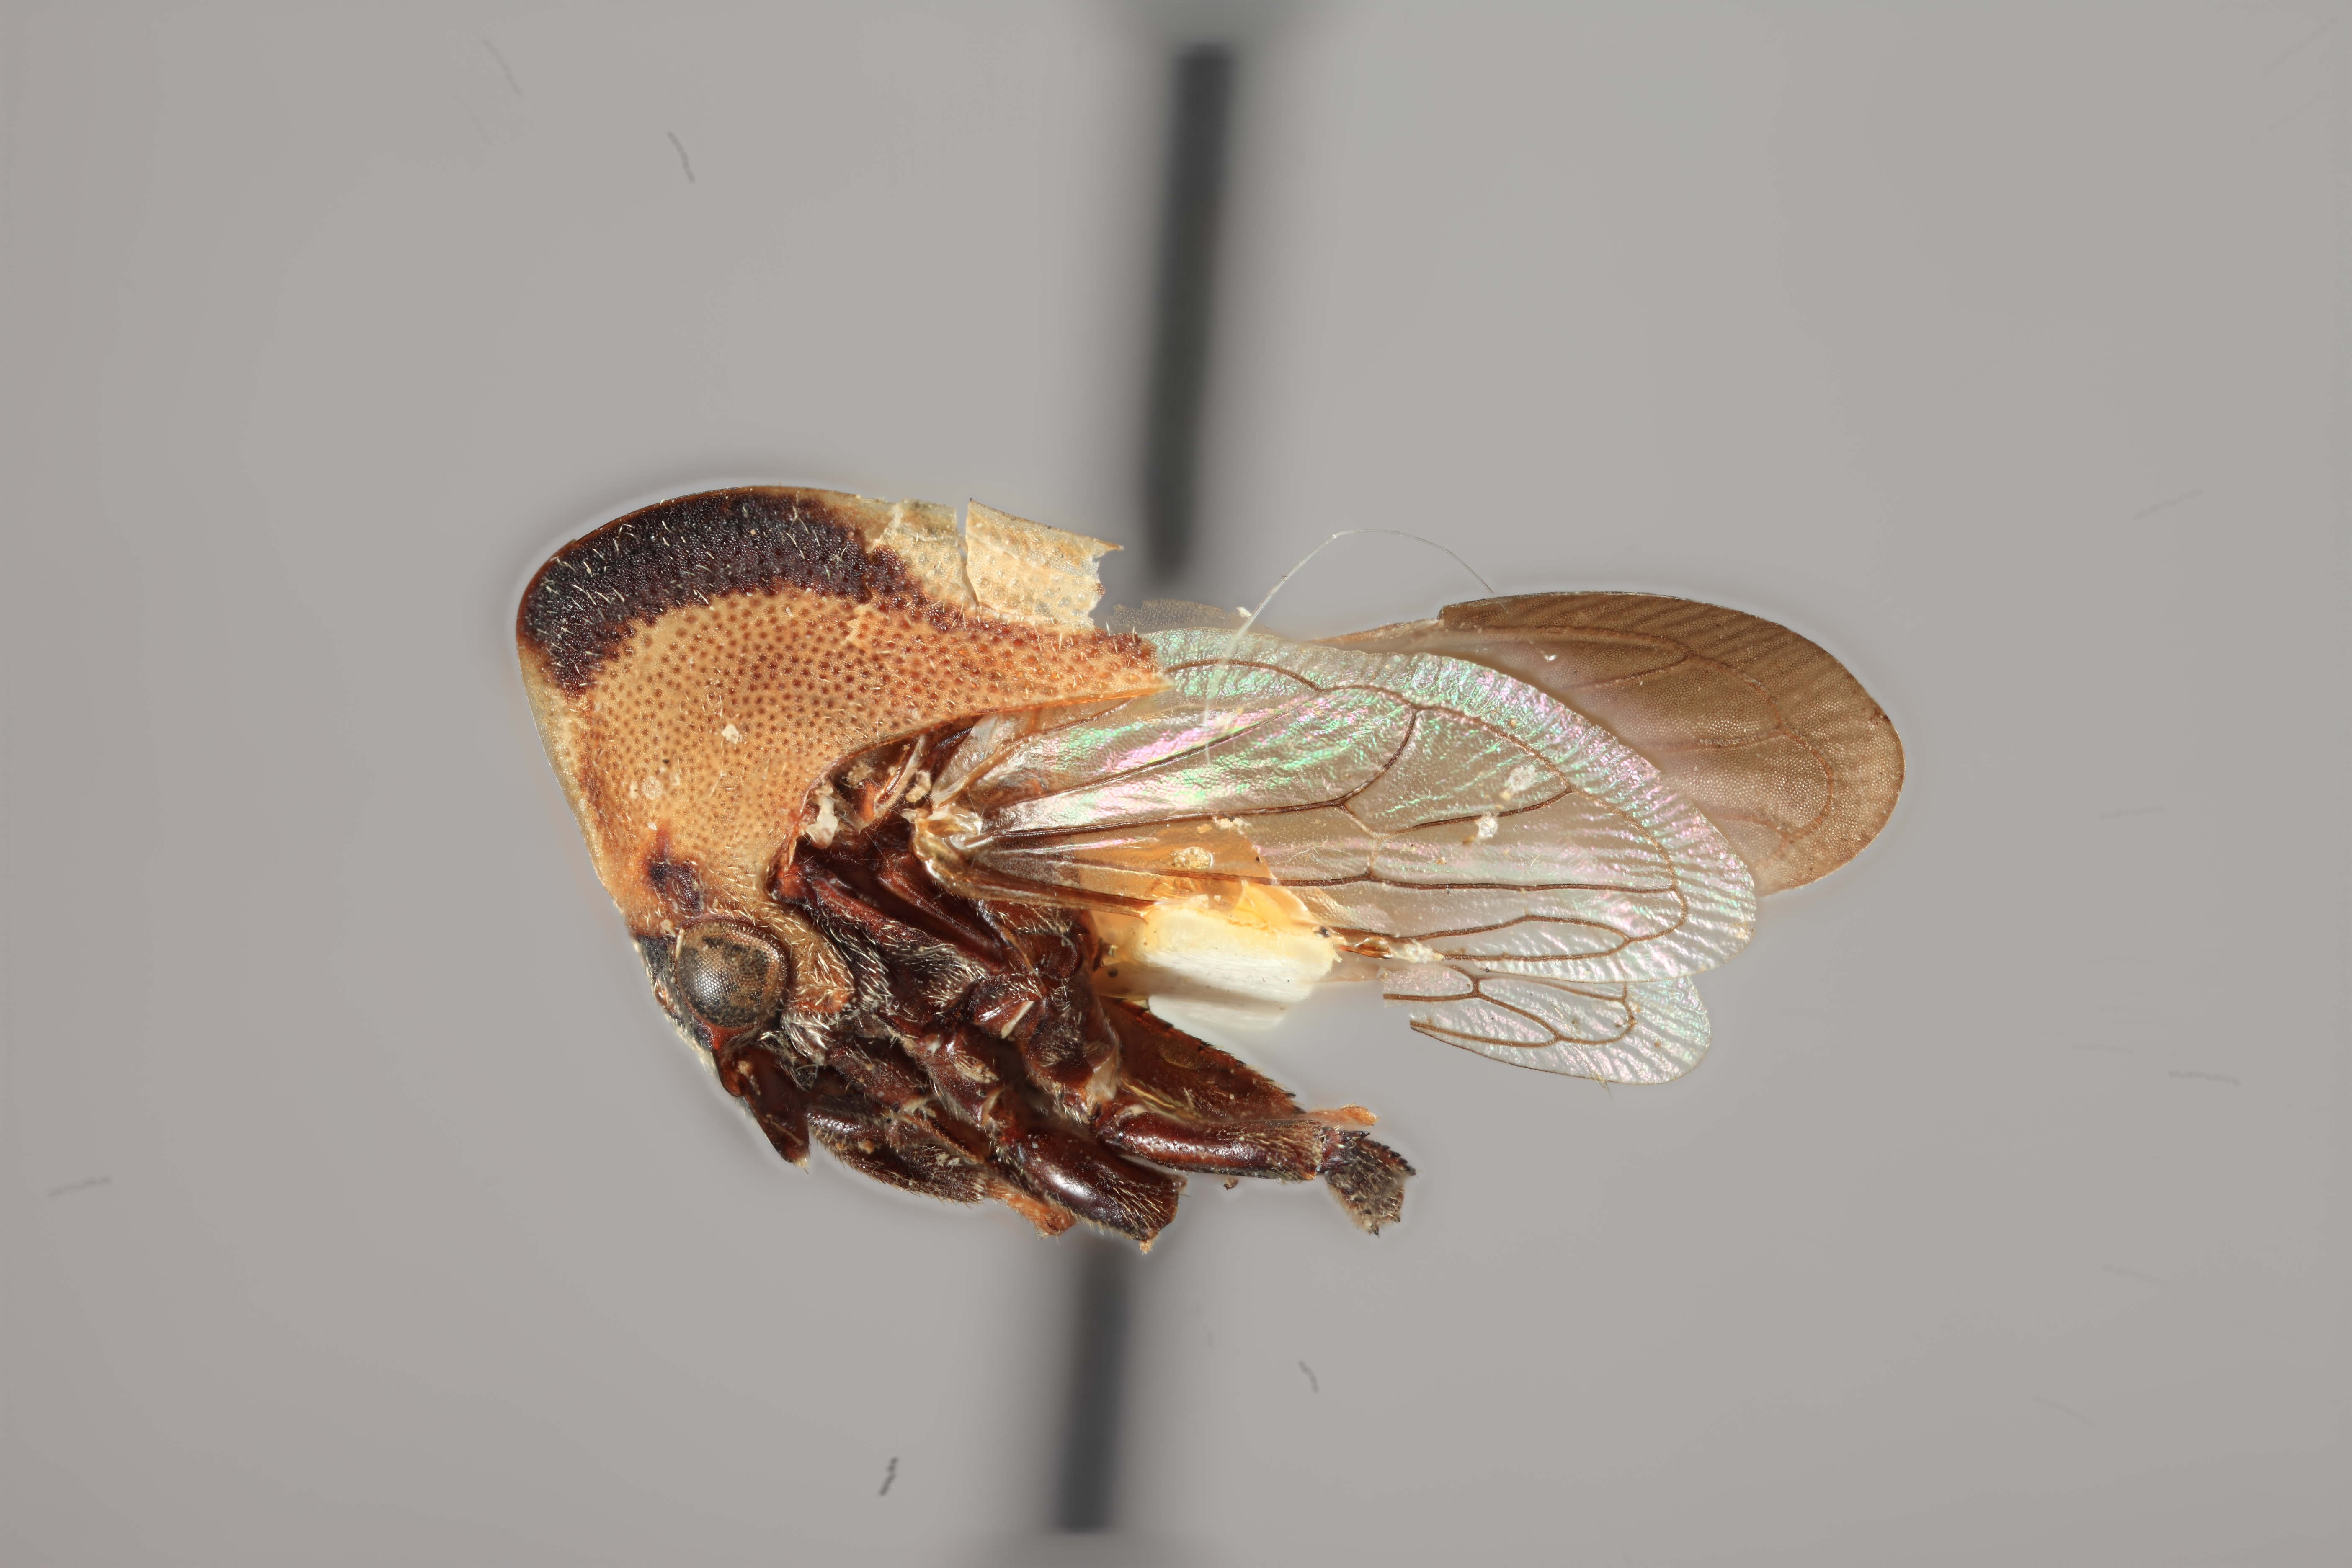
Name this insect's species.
Membracis serratipes
